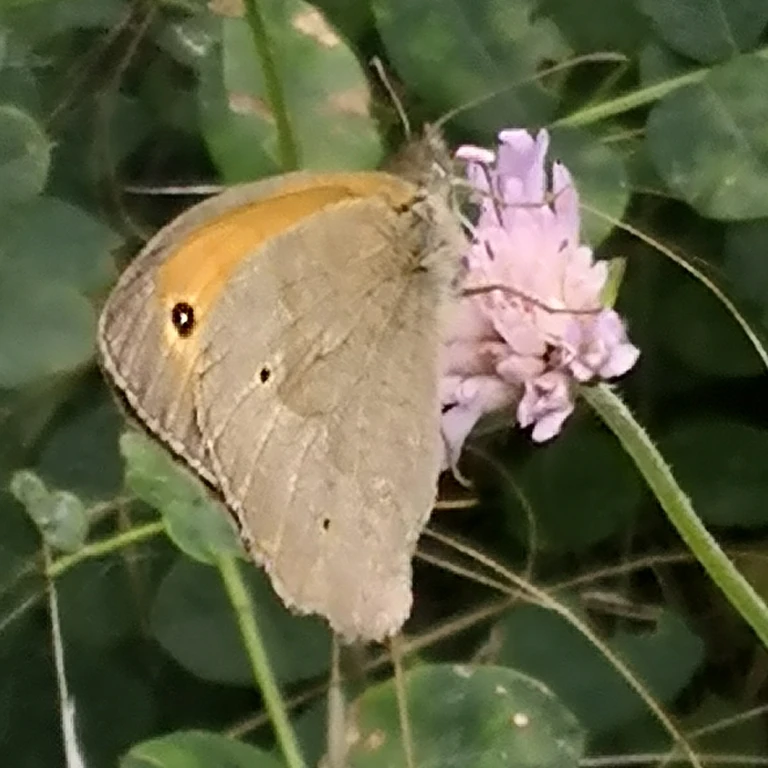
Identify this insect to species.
Maniola jurtina
